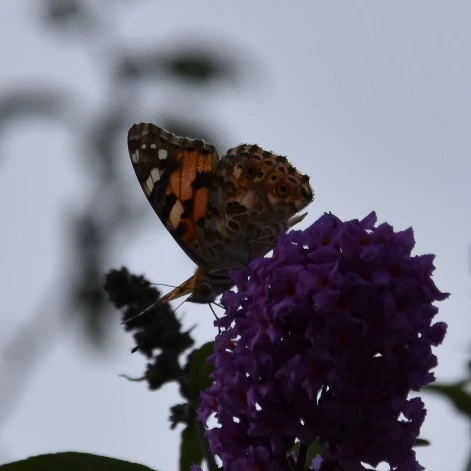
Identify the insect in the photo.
Vanessa cardui
